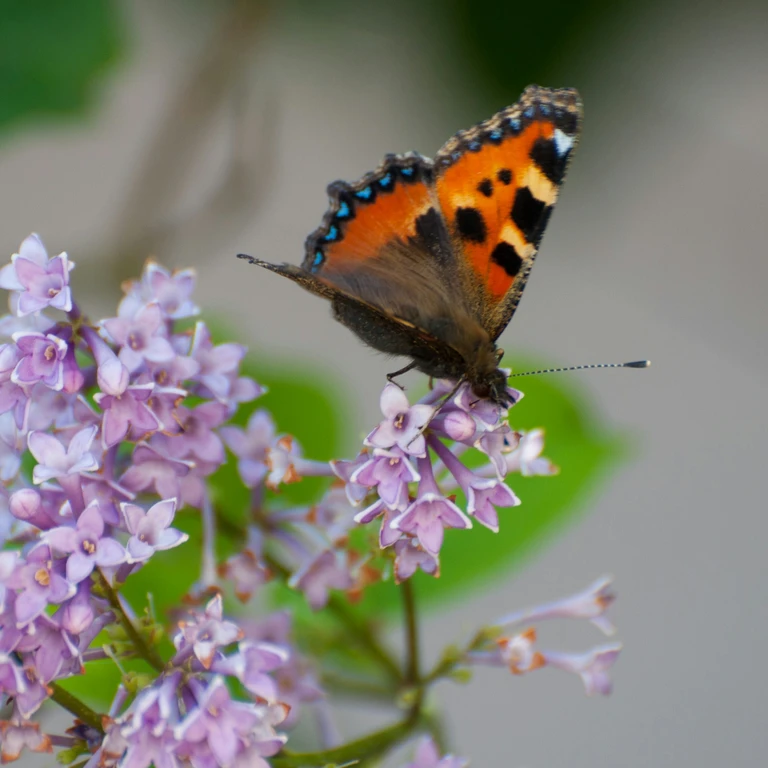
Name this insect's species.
Aglais urticae
